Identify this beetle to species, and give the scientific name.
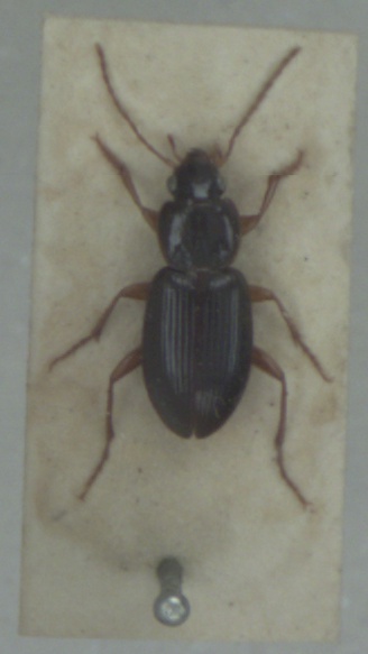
Synuchus vivalis
